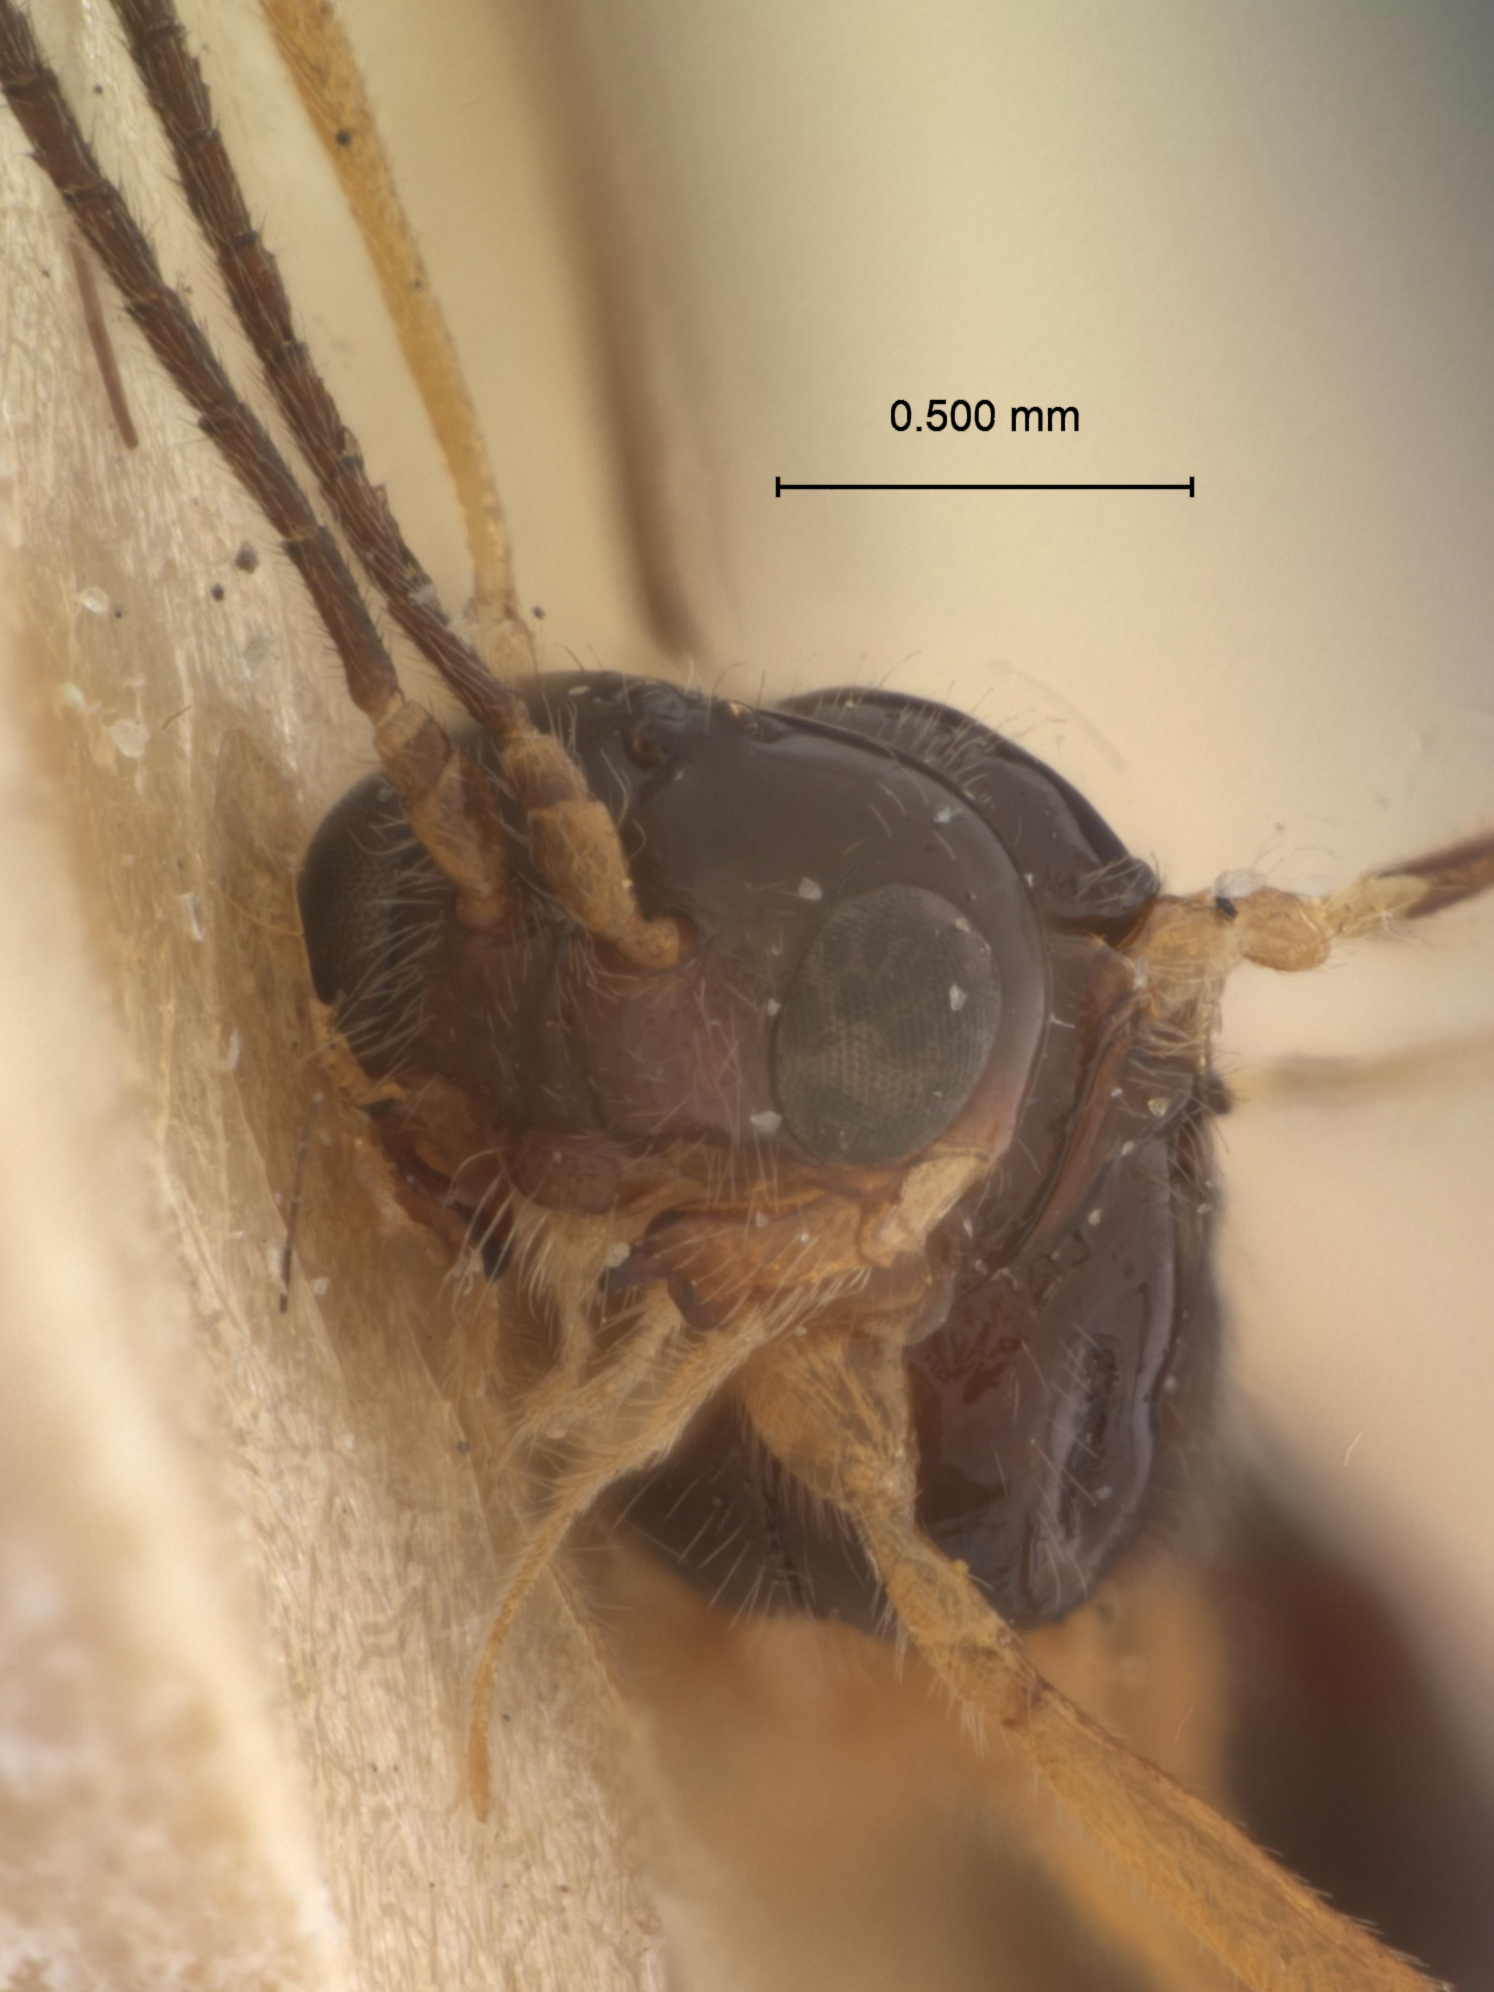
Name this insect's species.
Alysia luciella
